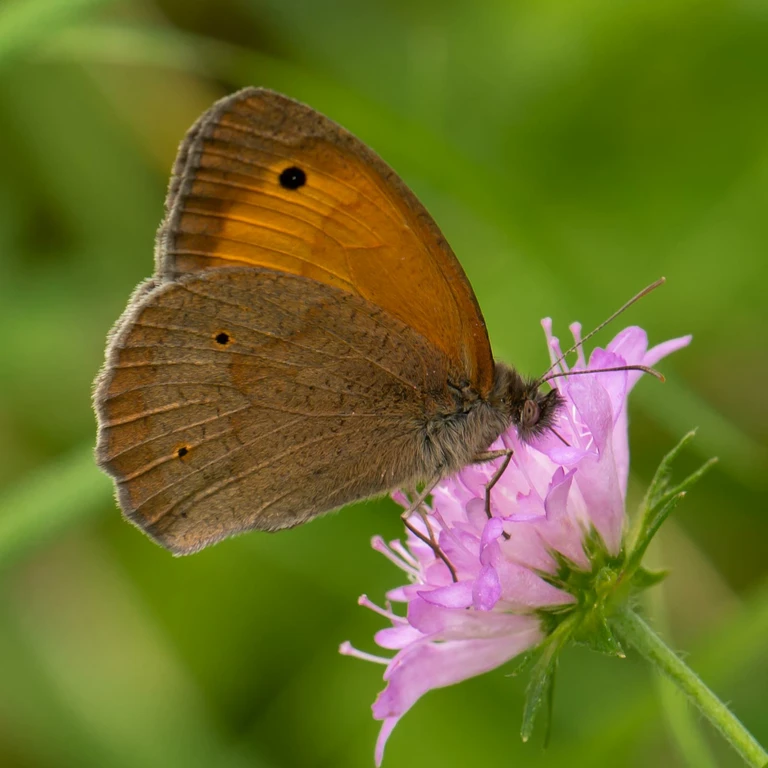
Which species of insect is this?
Maniola jurtina
